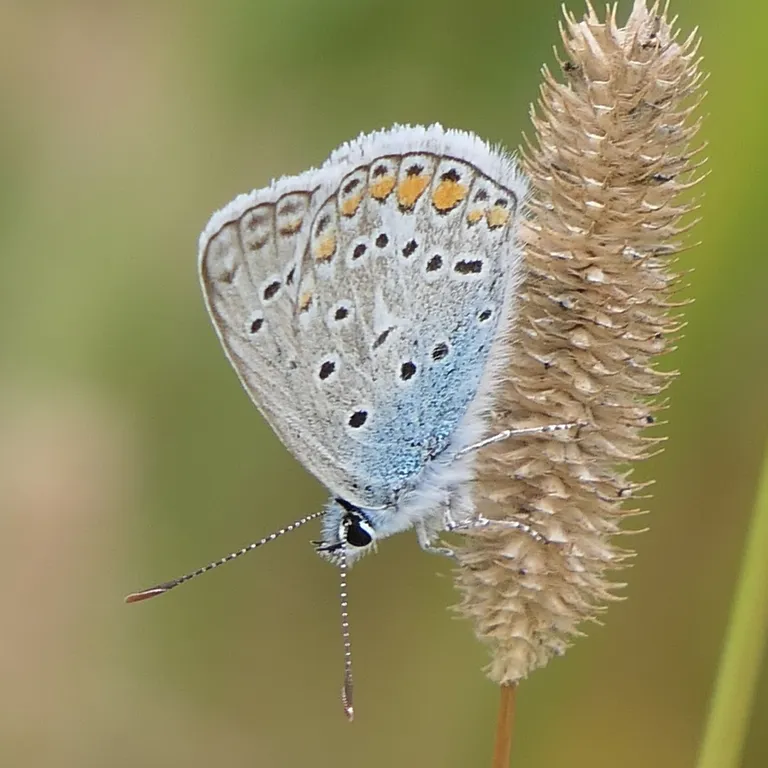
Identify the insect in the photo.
Polyommatus icarus
